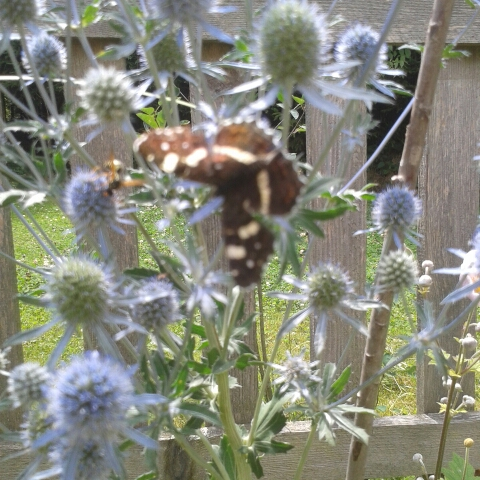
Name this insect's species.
Araschnia levana
